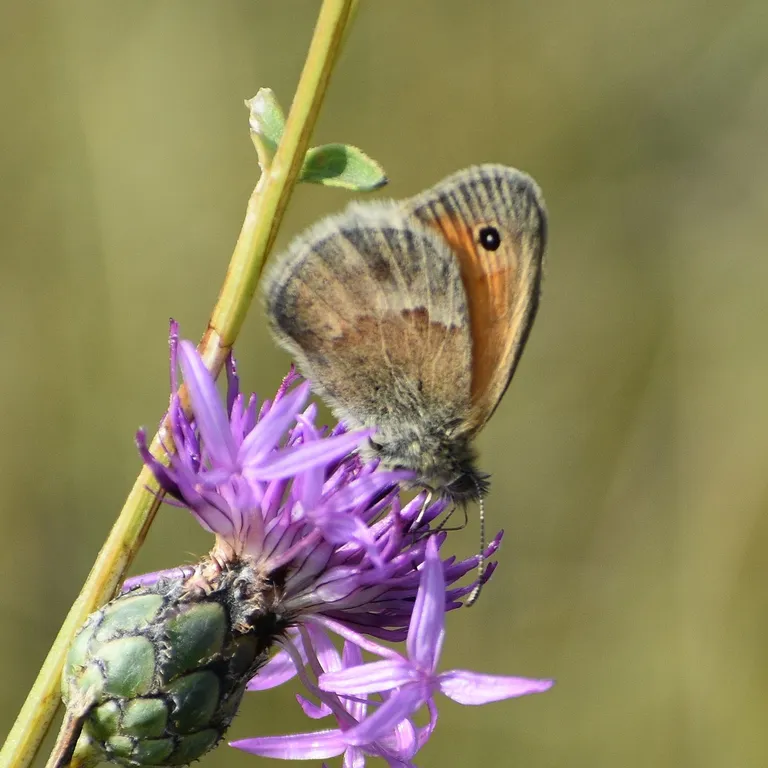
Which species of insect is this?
Coenonympha pamphilus
